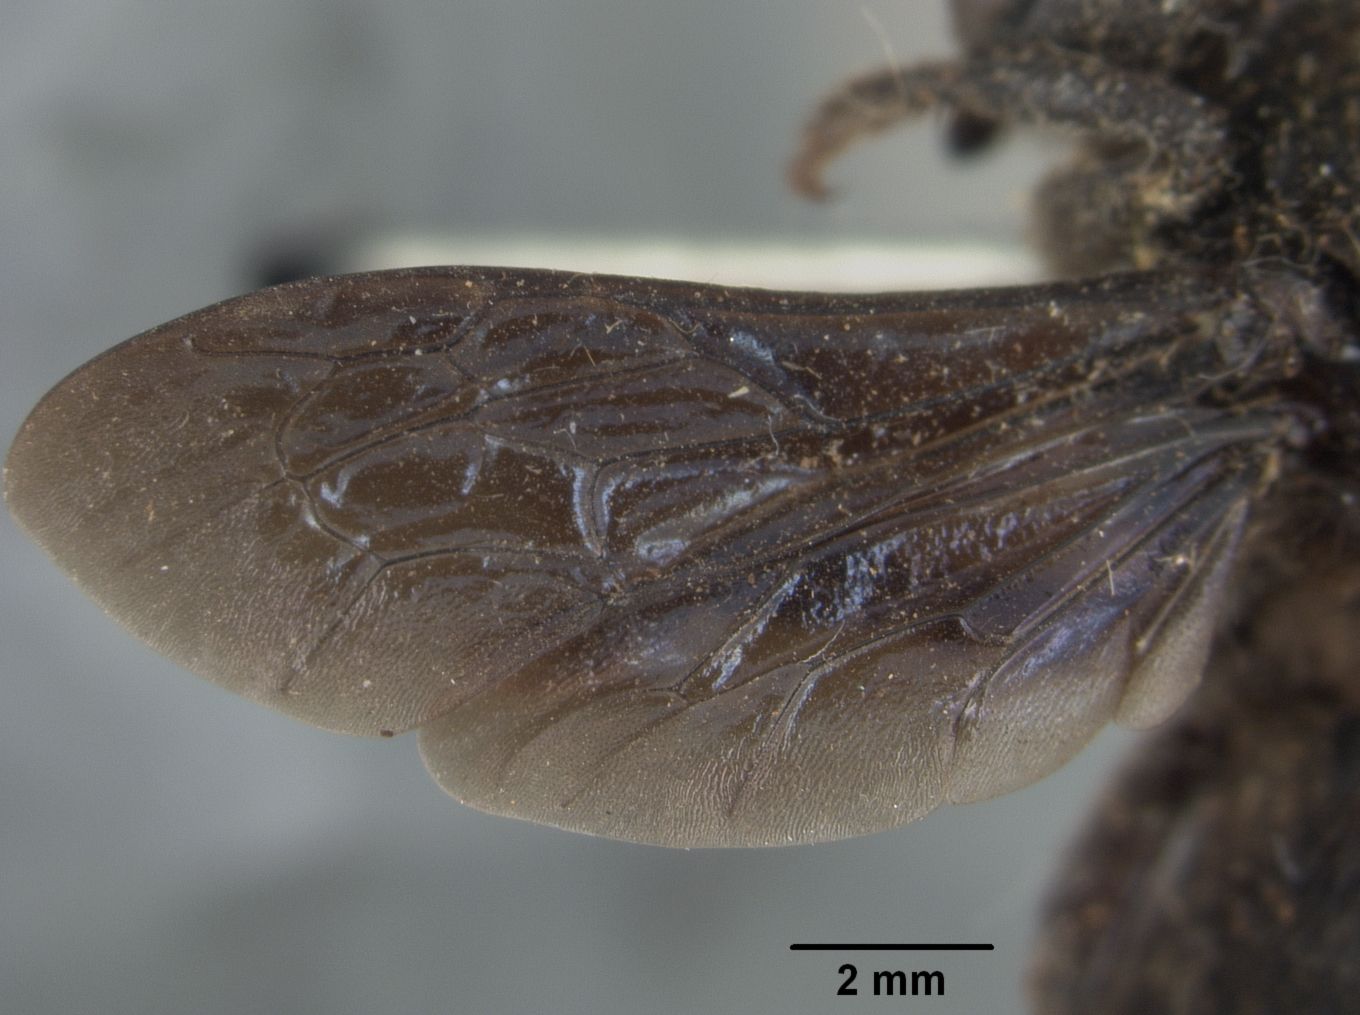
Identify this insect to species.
Megachile doddiana
